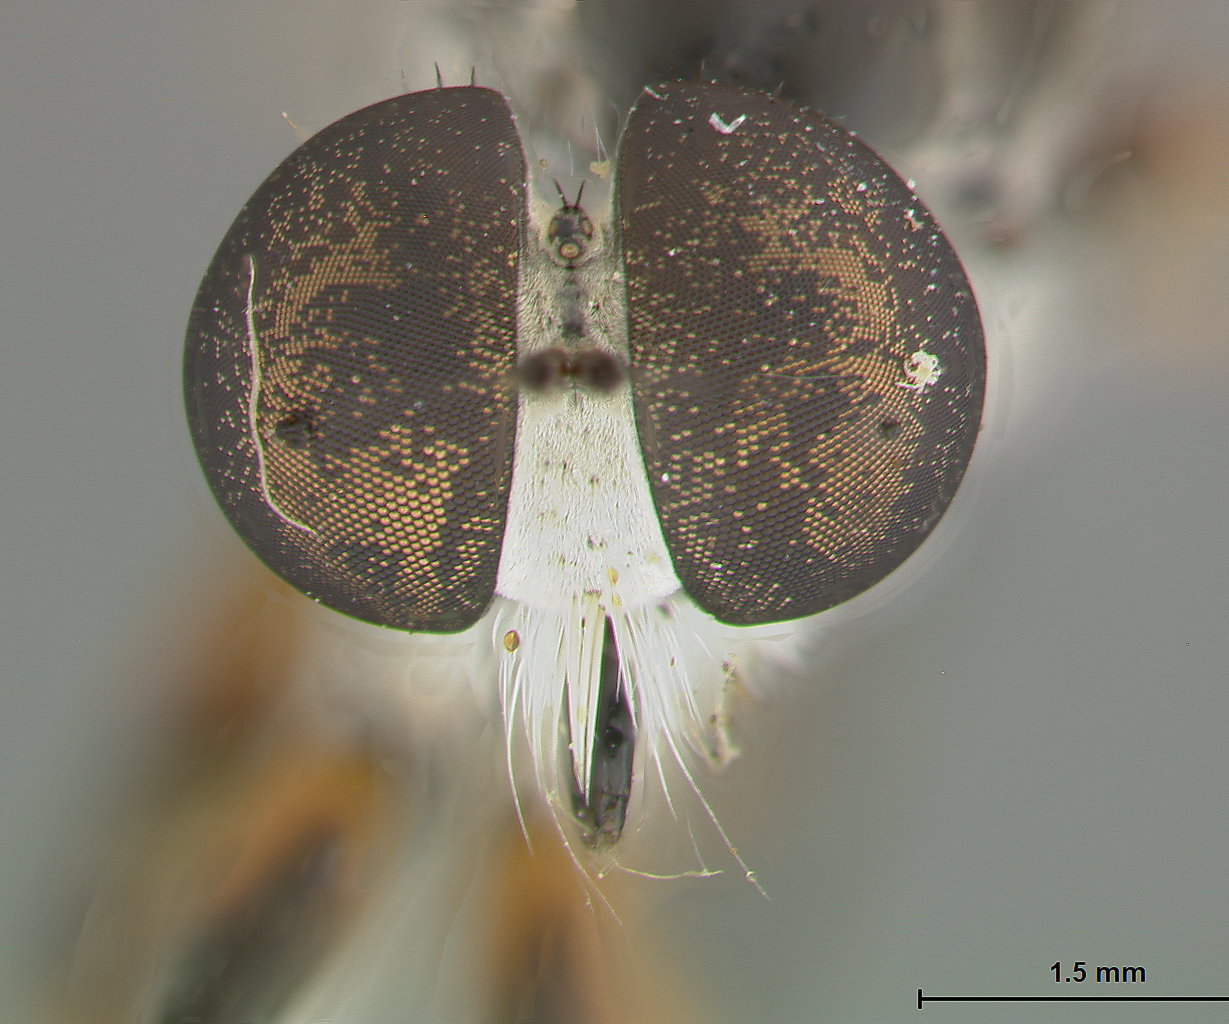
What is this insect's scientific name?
Ommatius jamaicensis
